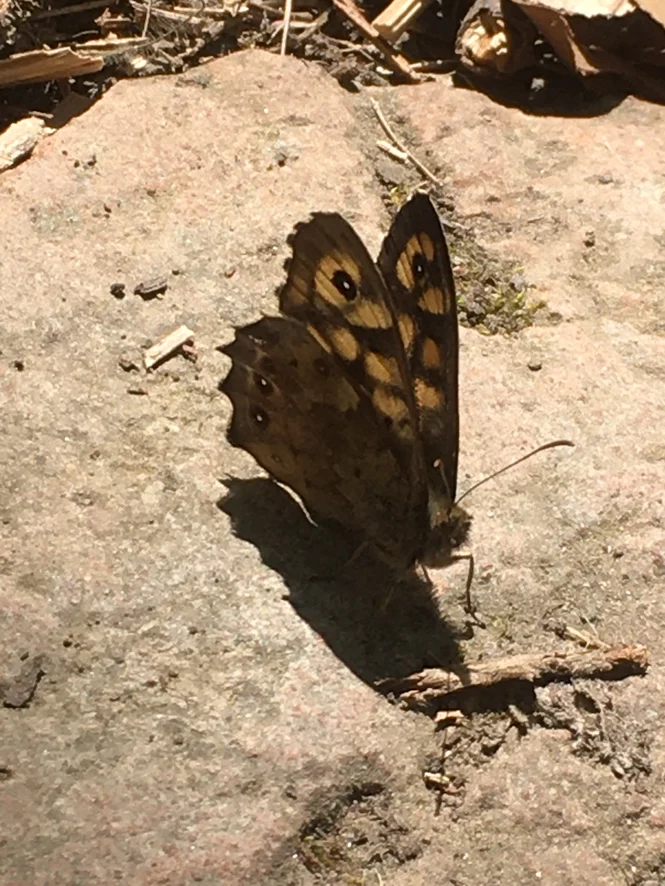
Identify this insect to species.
Pararge aegeria
